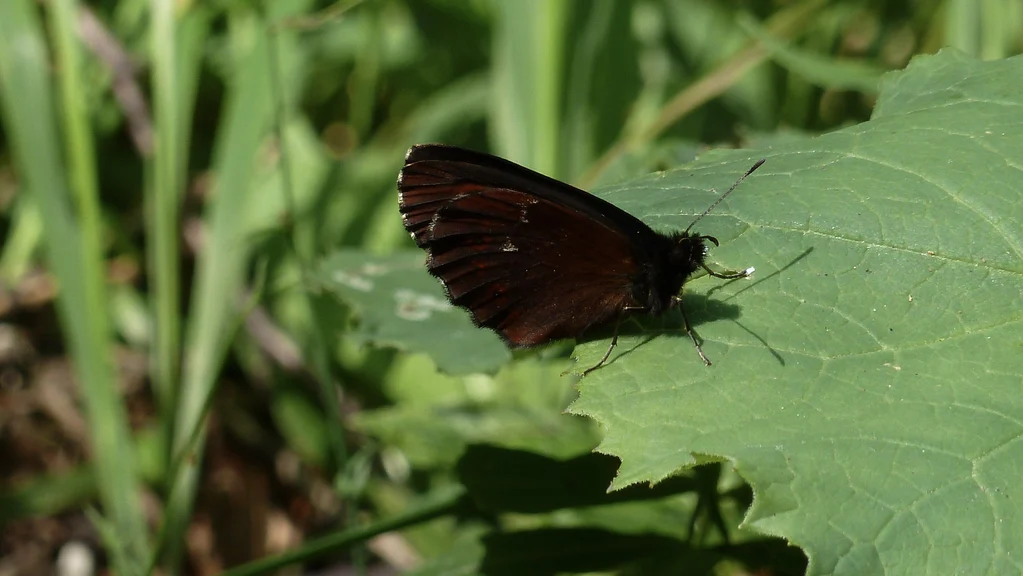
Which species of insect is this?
Erebia euryale
